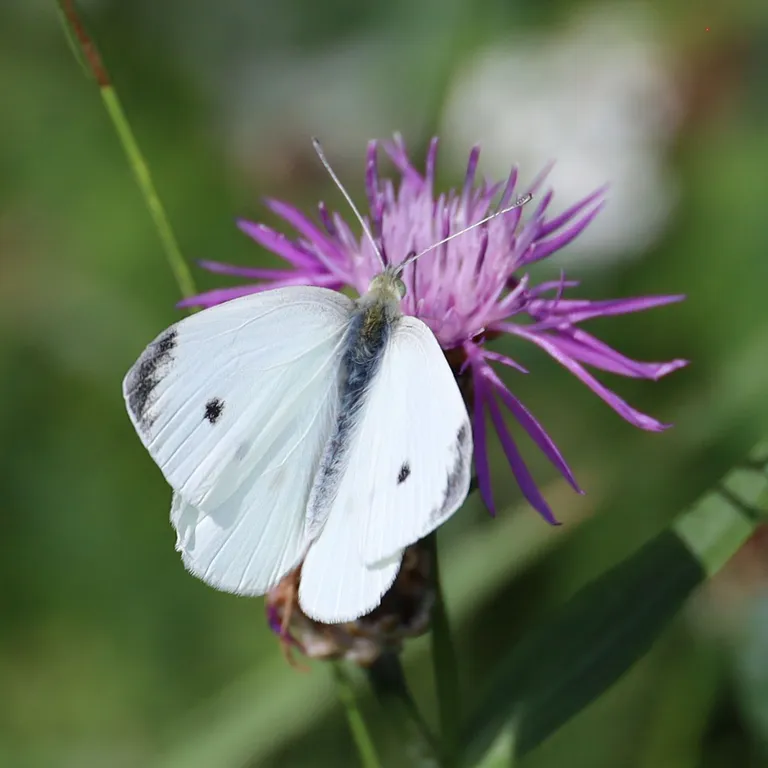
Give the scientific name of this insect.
Pieris rapae
